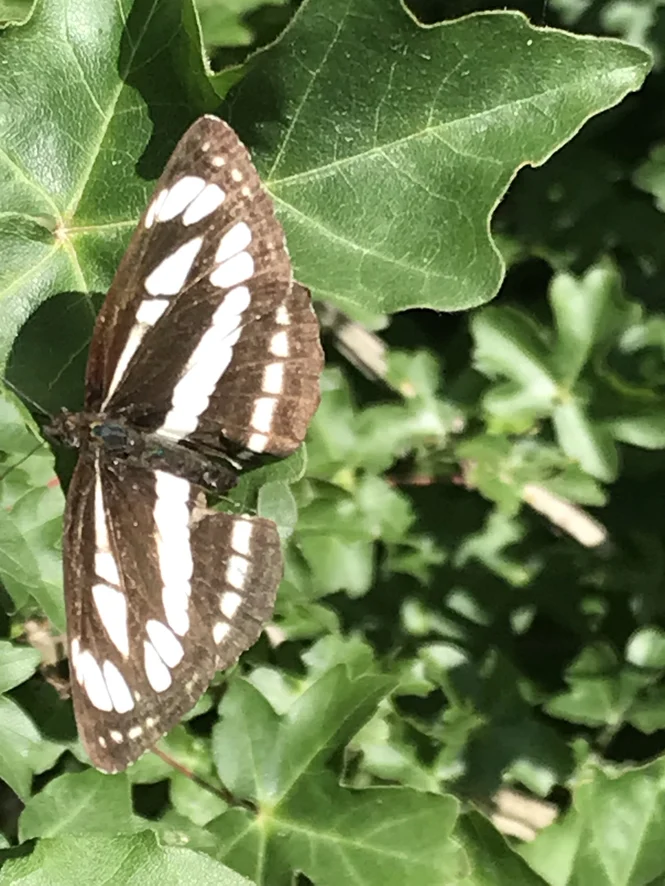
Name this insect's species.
Neptis sappho
